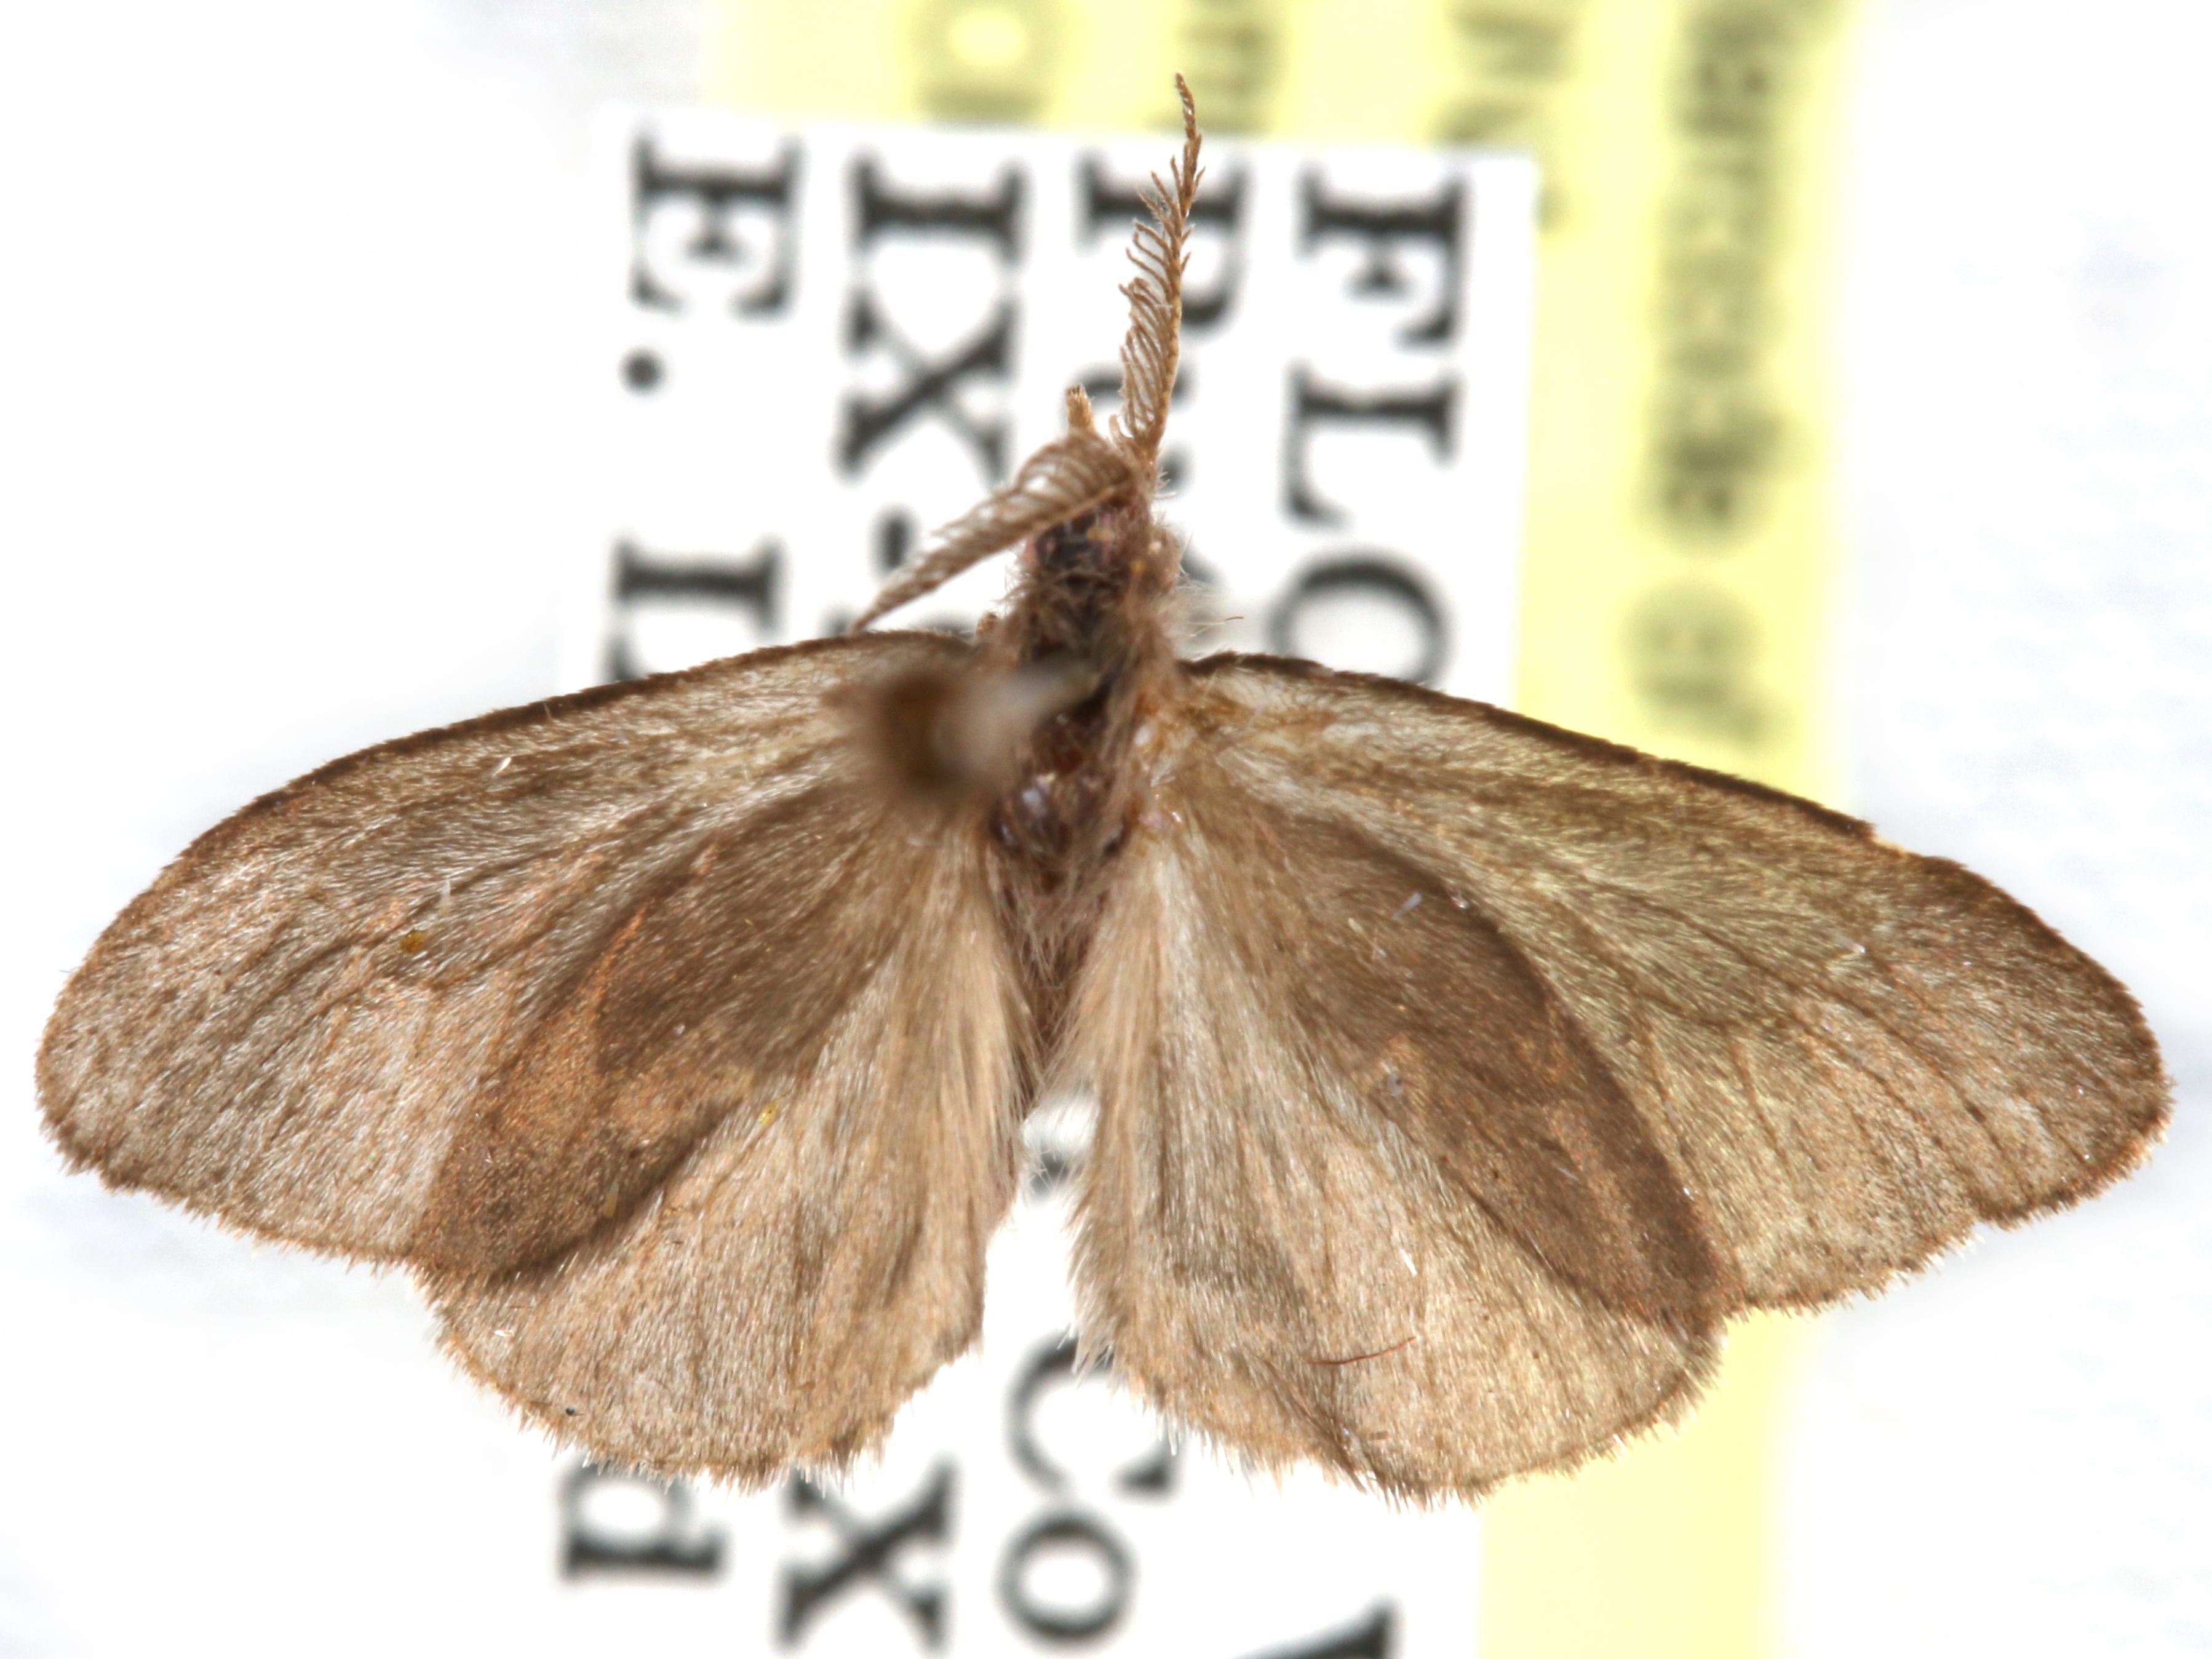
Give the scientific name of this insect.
Cryptothelea nigrita
